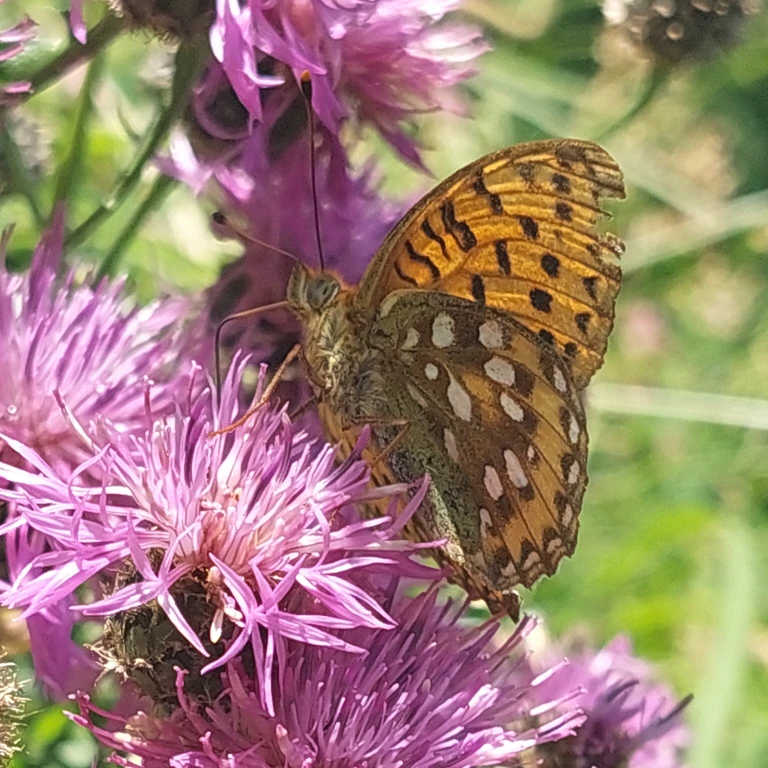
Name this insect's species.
Speyeria aglaja
